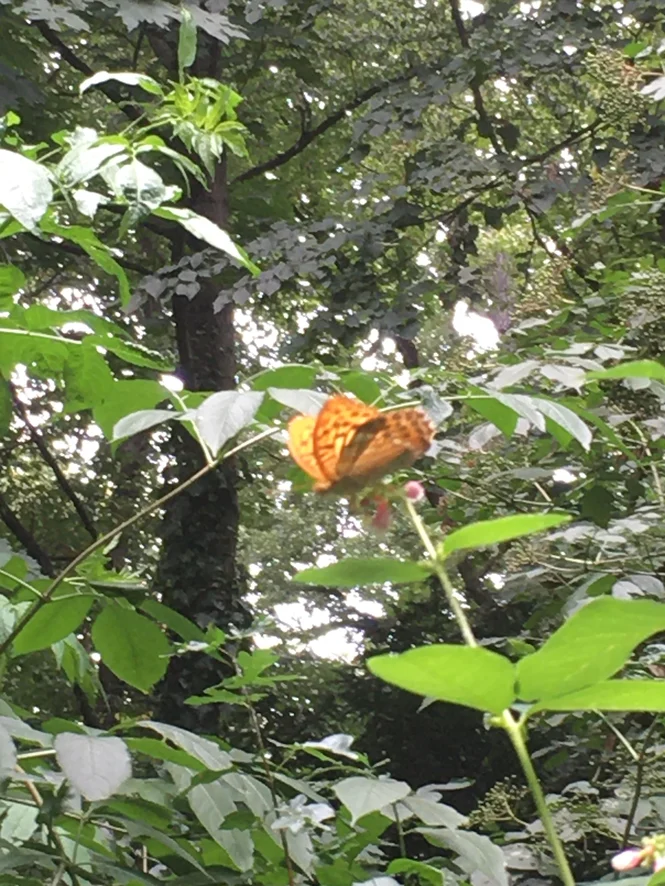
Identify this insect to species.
Argynnis paphia
